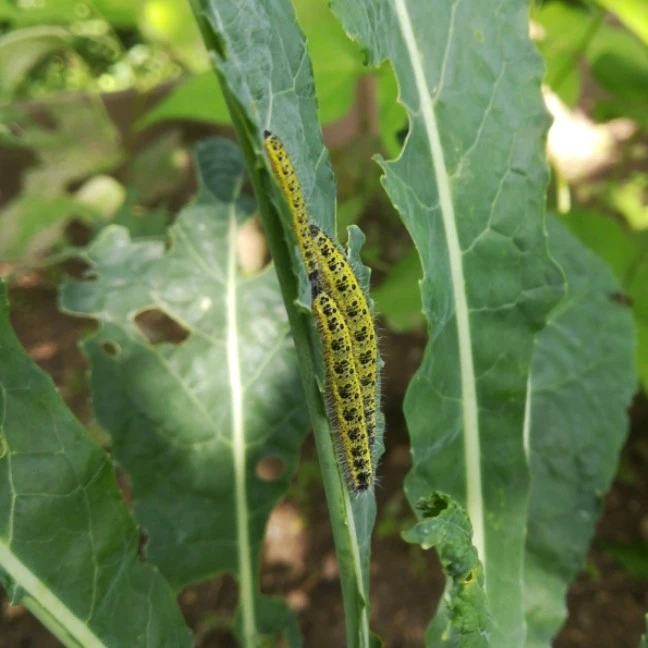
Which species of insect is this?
Pieris brassicae
